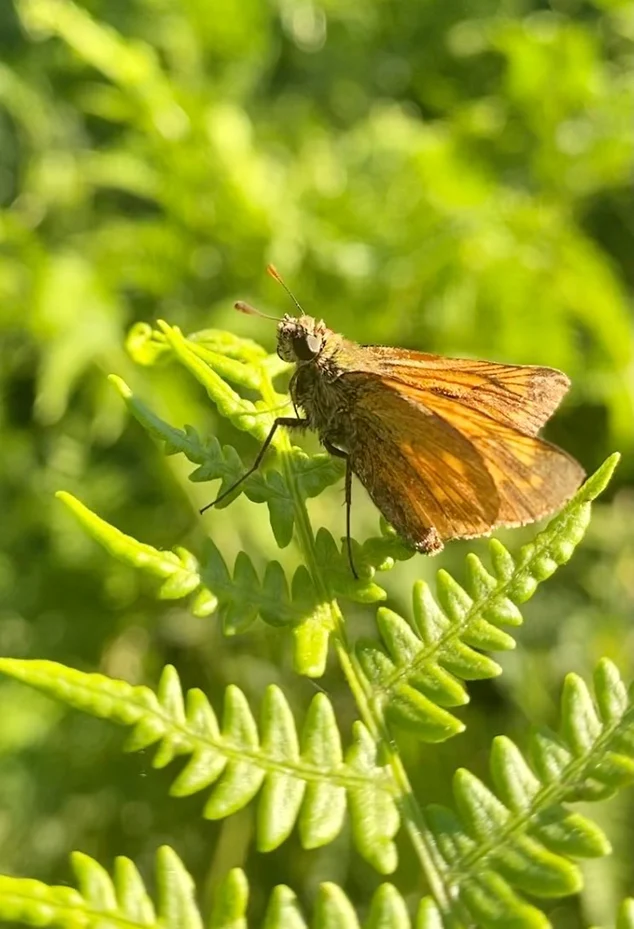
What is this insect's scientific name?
Ochlodes sylvanus (also Ochlodes venata)
